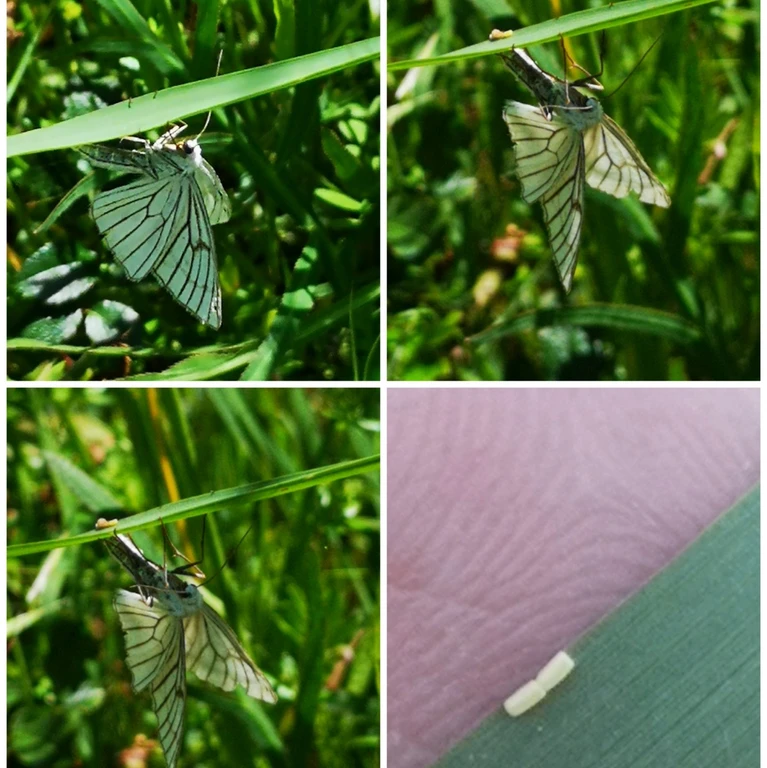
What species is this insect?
Siona lineata
